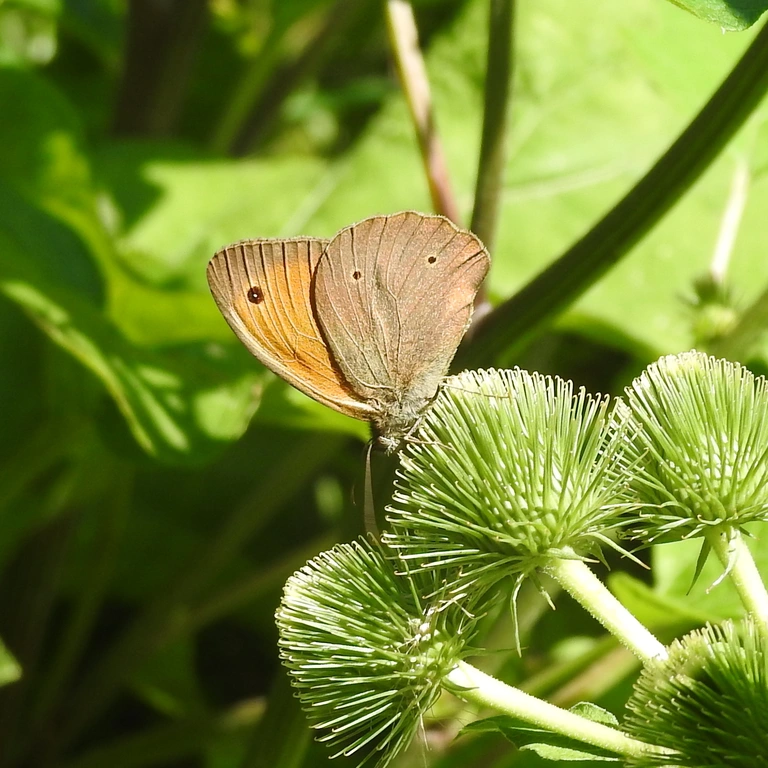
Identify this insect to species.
Maniola jurtina
